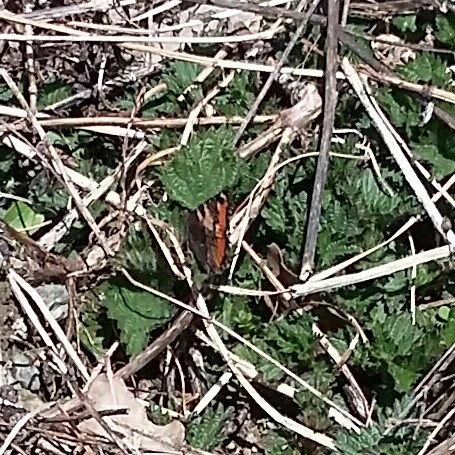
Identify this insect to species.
Aglais urticae
